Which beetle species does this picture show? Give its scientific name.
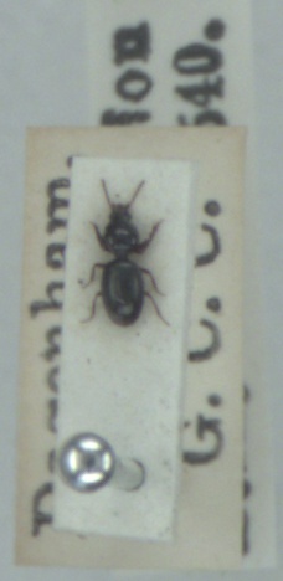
Dyschirius globosus
